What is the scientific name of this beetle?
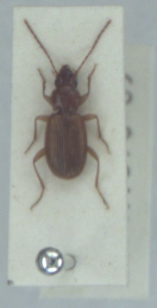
Trechus fulvus
